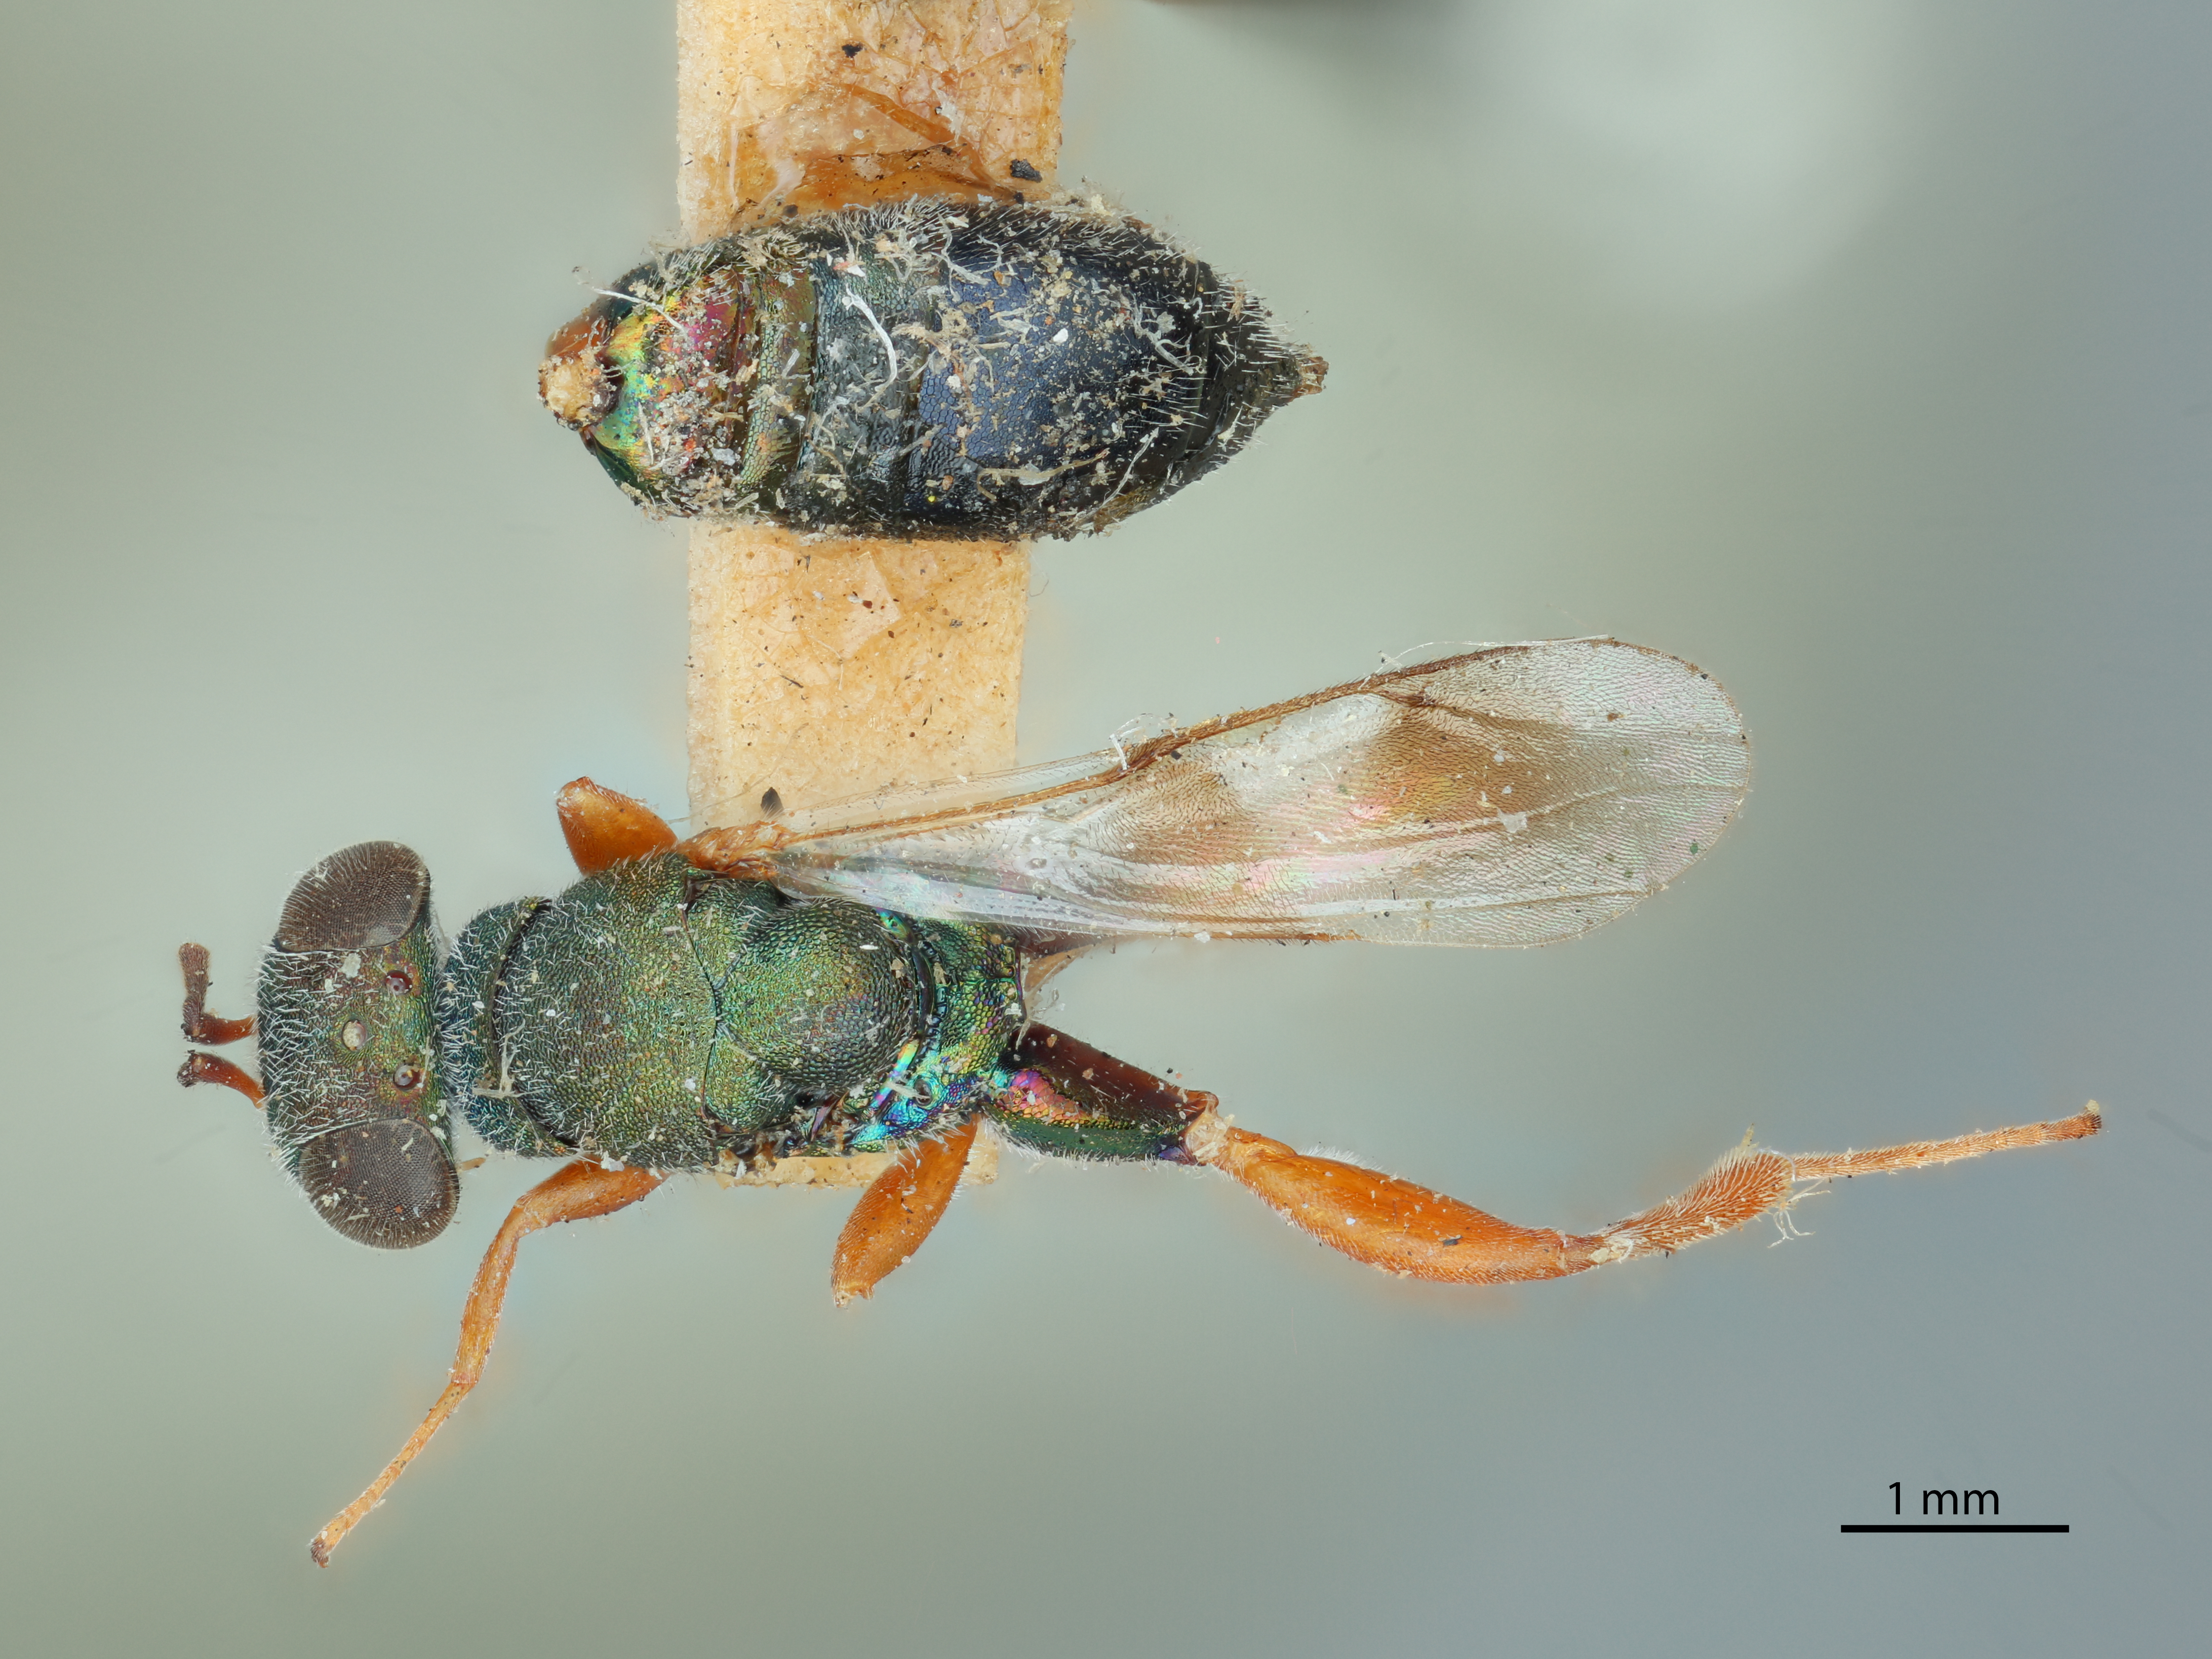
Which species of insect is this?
Charitopus magnificus
